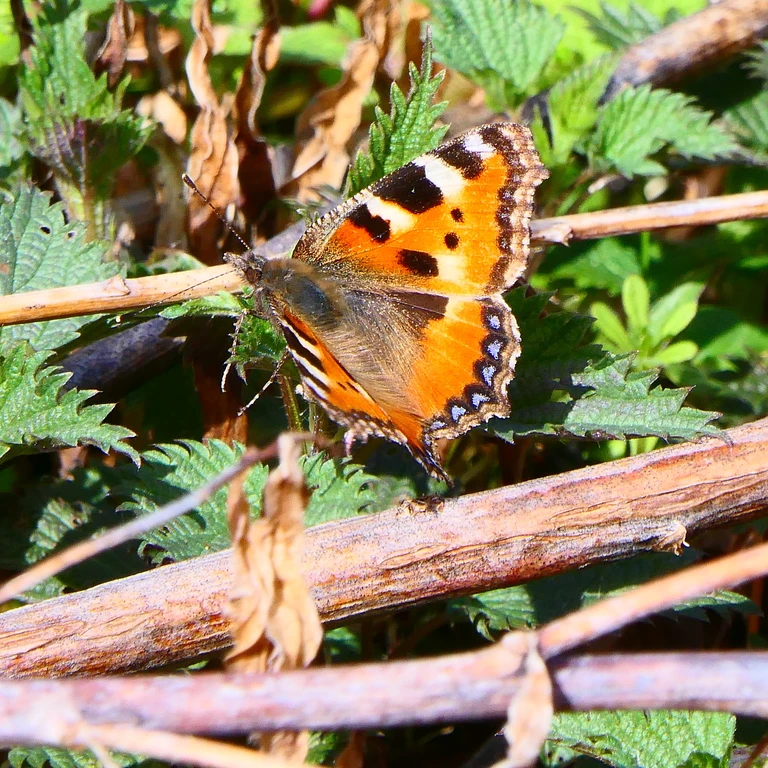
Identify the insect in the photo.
Aglais urticae
